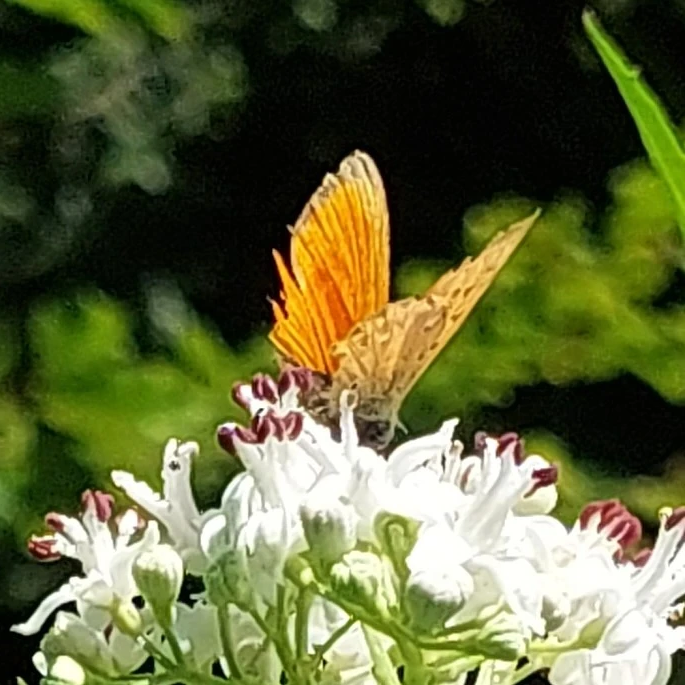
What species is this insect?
Lycaena virgaureae
